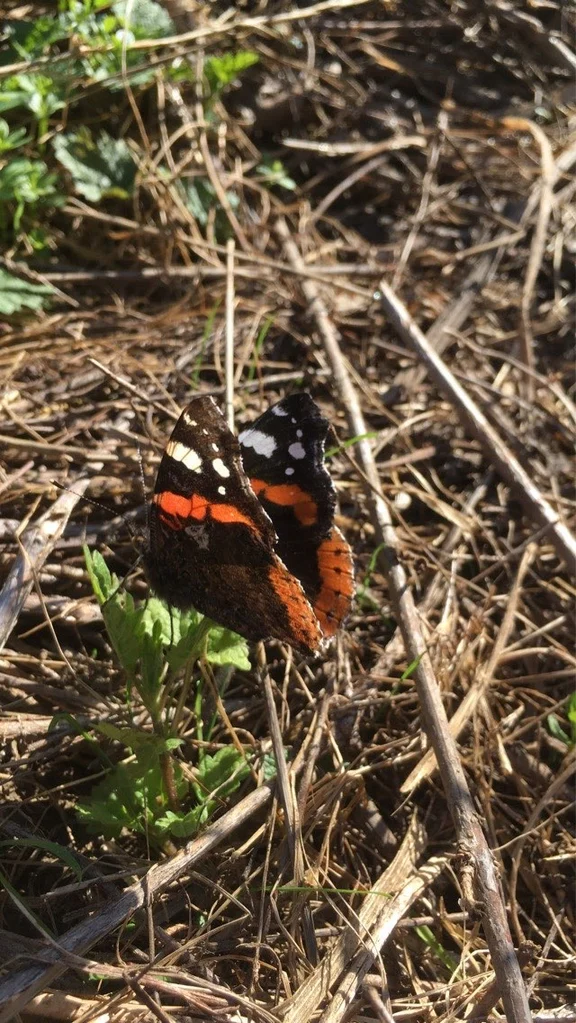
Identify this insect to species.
Vanessa atalanta
